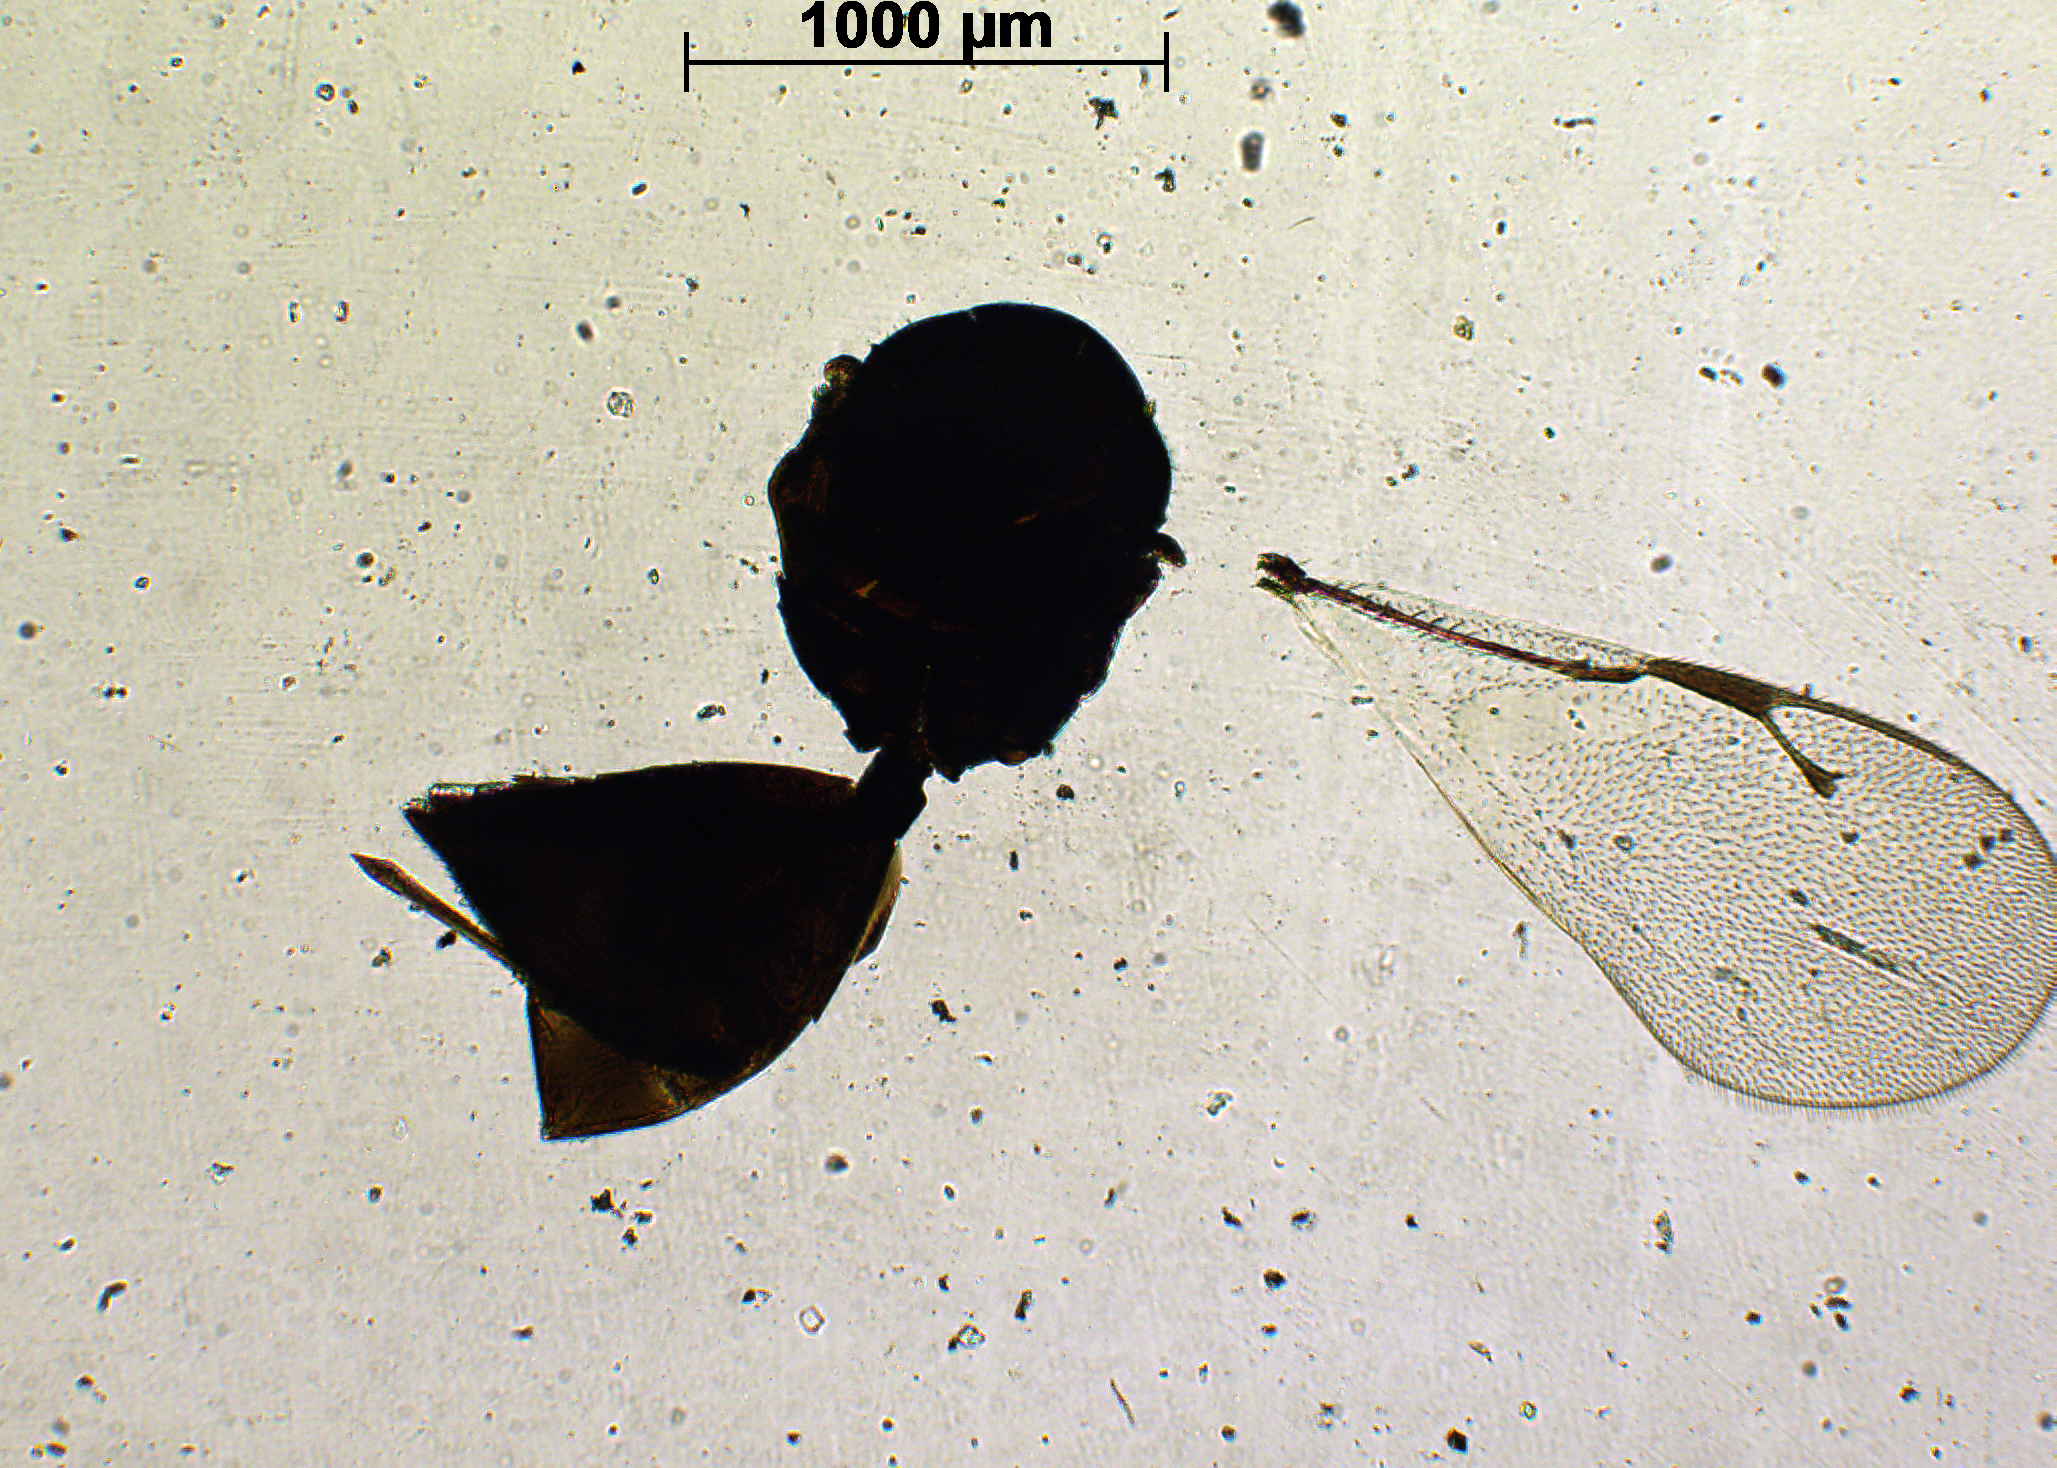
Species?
Pachyneuron chambaensis
